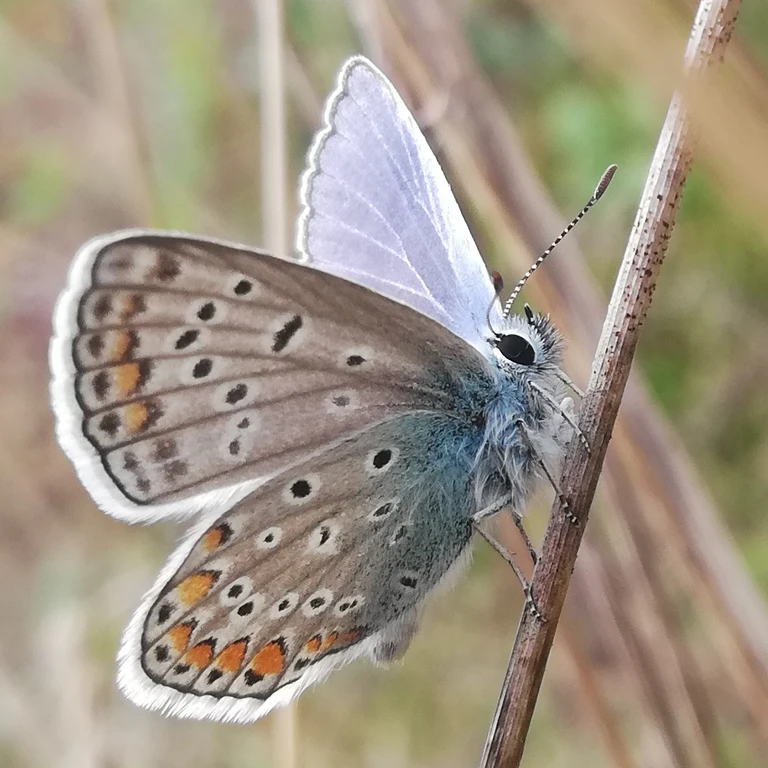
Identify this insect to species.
Polyommatus icarus
